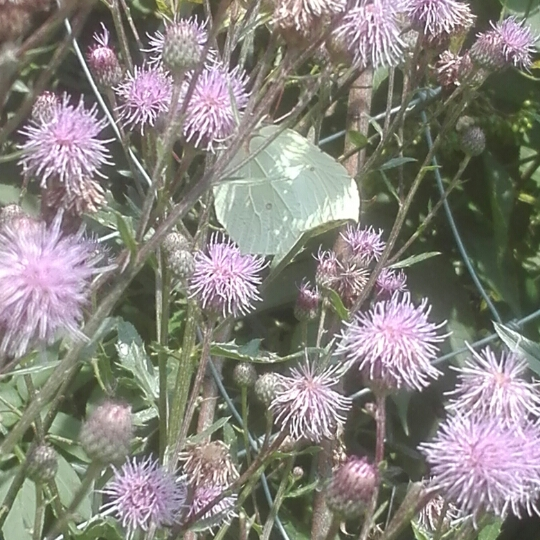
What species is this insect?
Gonepteryx rhamni
